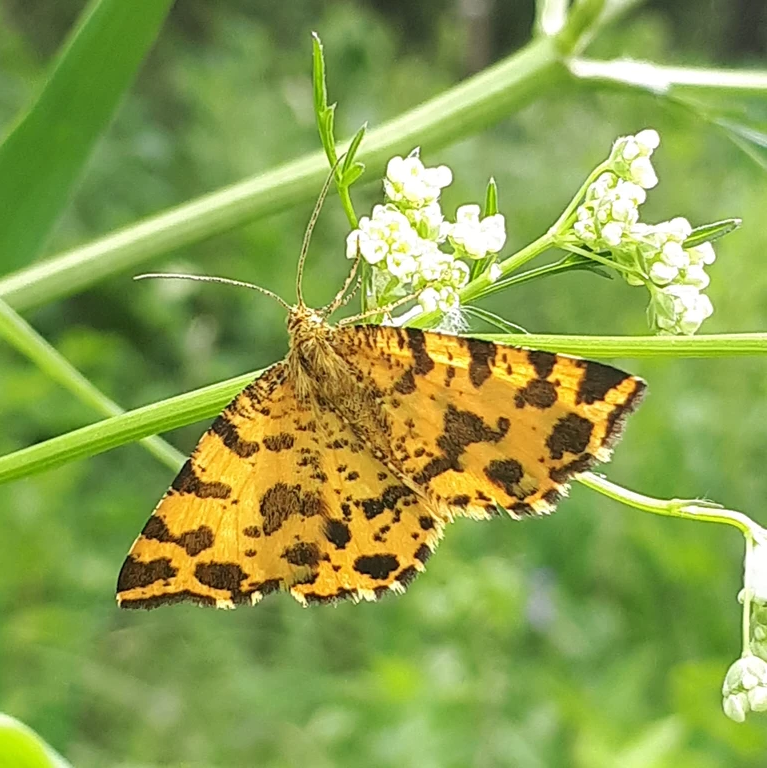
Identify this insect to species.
Pseudopanthera macularia
